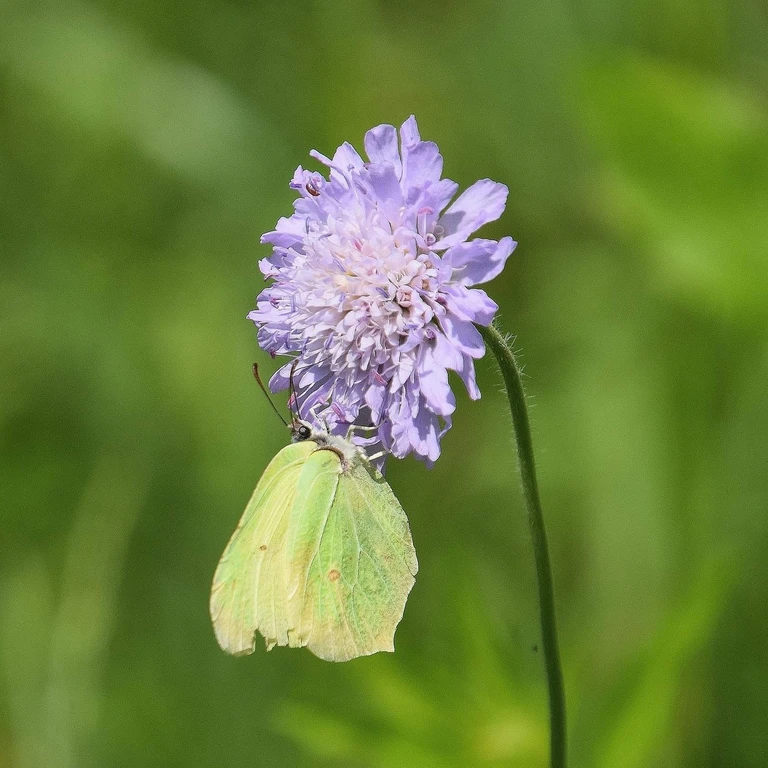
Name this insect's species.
Gonepteryx rhamni
